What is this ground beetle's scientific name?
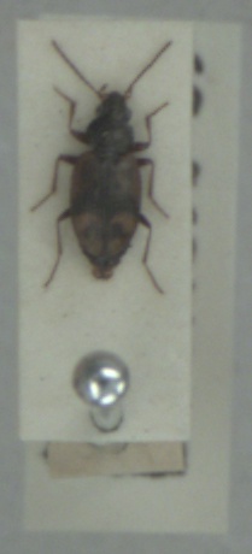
Bembidion semipunctatum
